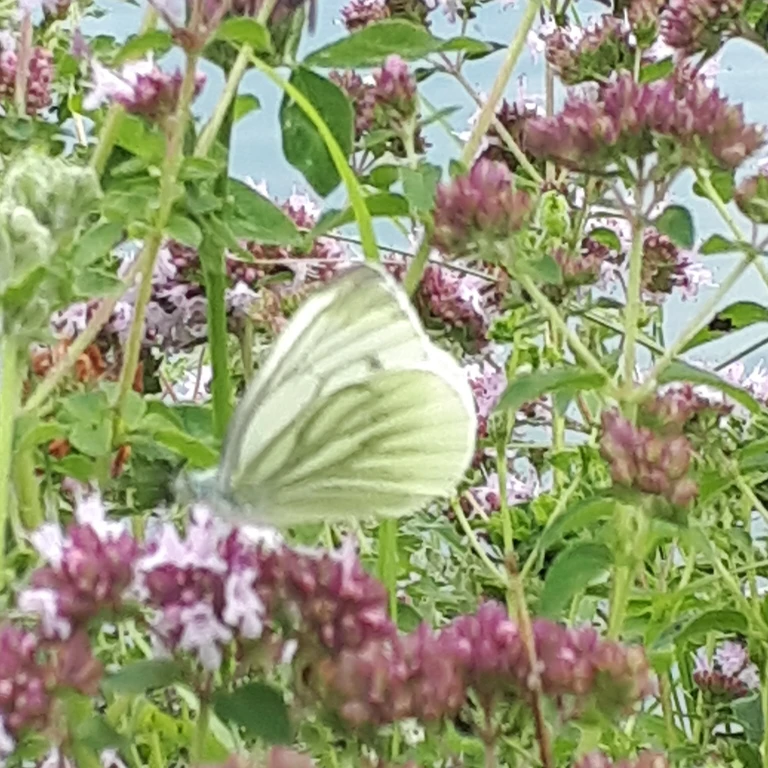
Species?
Pieris napi
